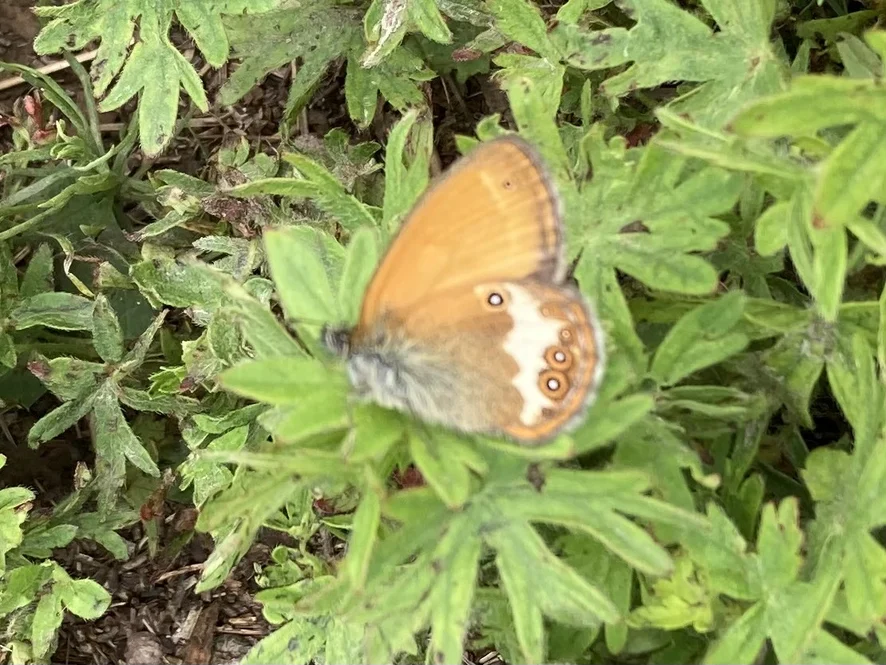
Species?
Coenonympha arcania
